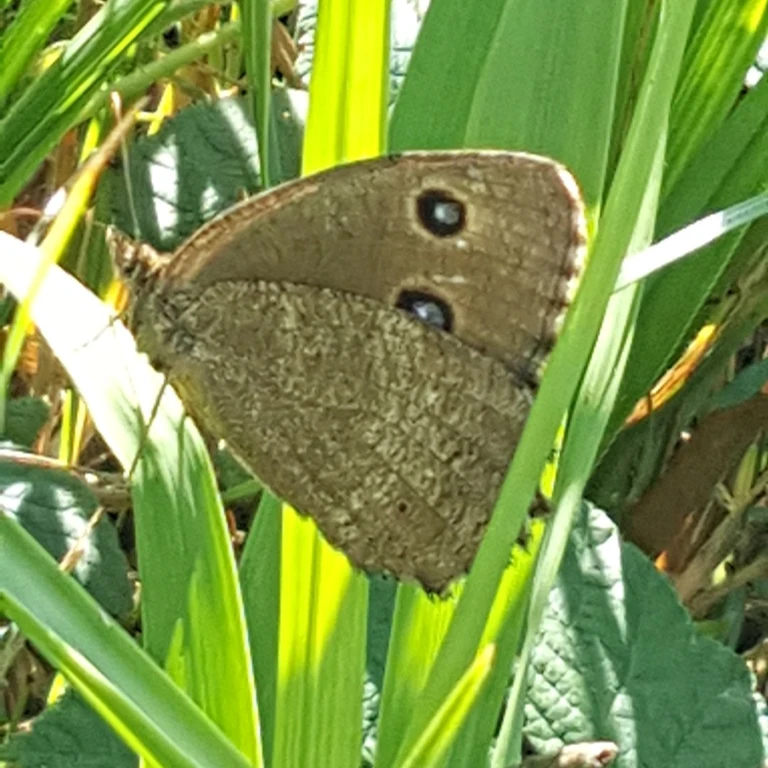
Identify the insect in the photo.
Minois dryas
